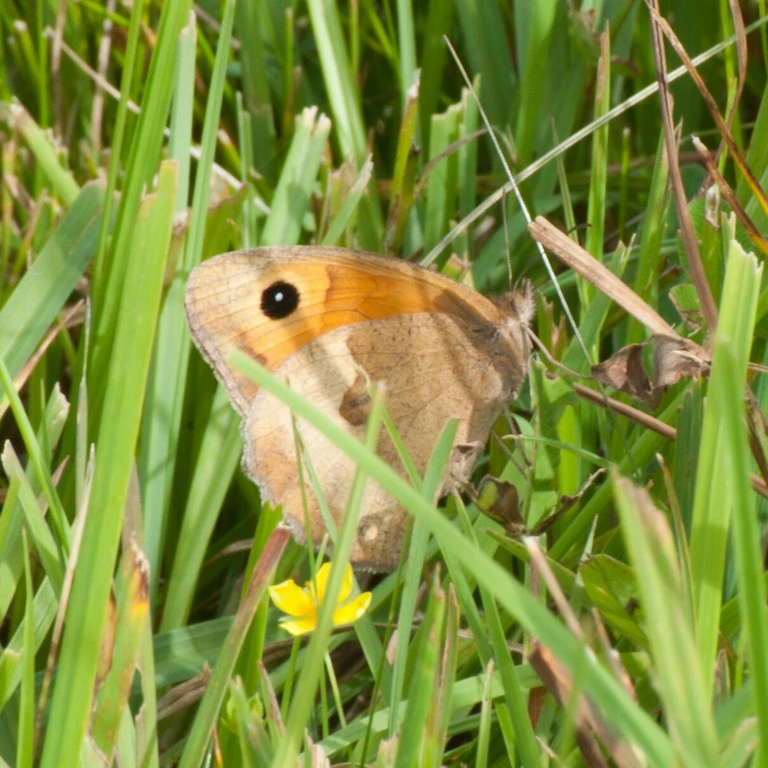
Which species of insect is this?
Maniola jurtina
